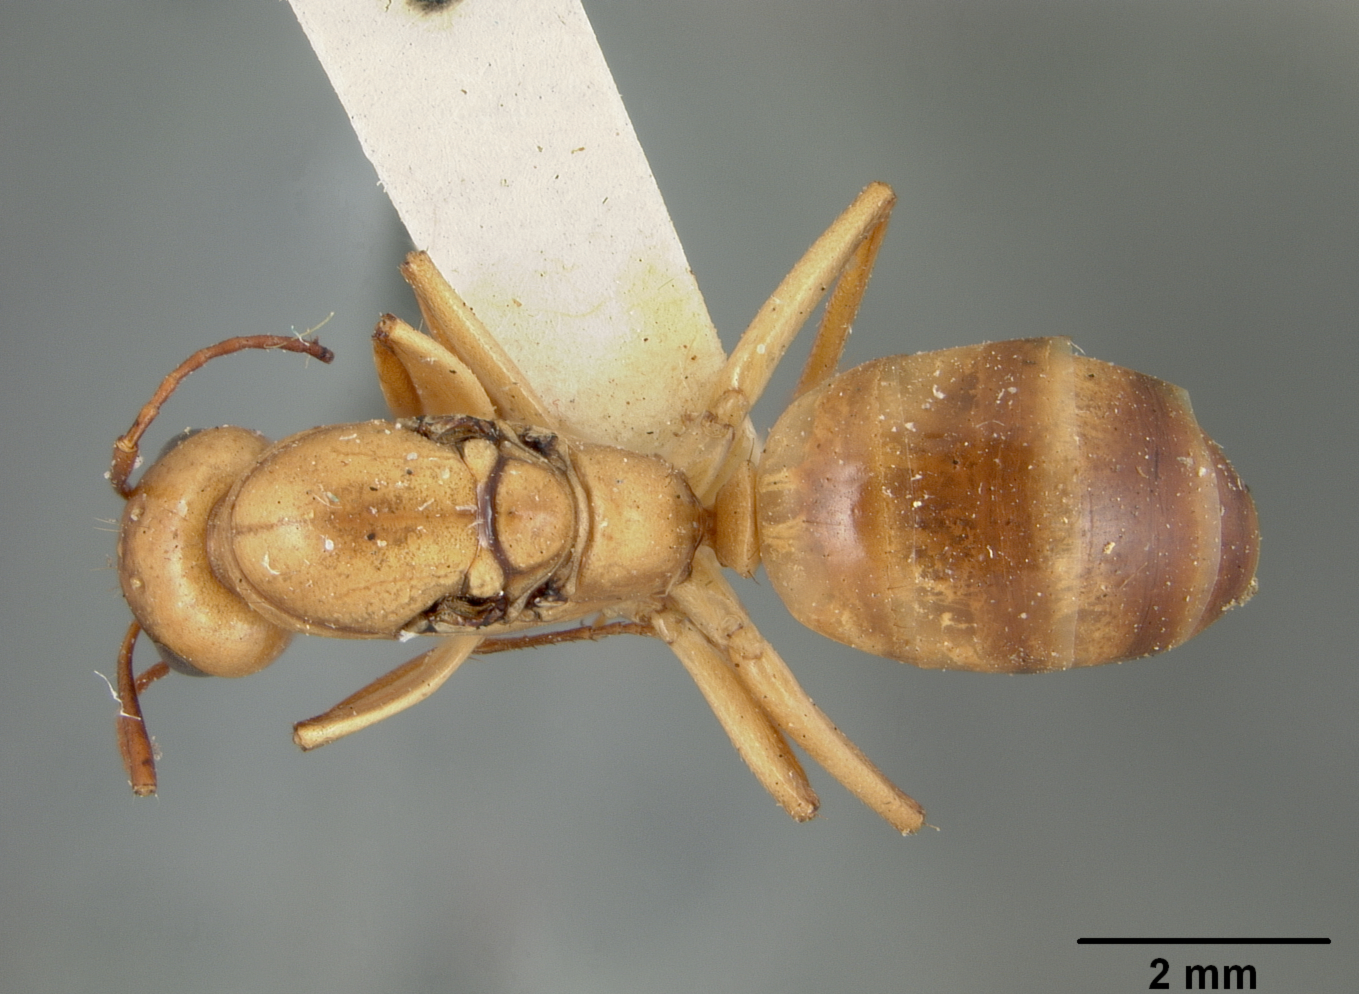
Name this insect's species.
Camponotus fragilis
